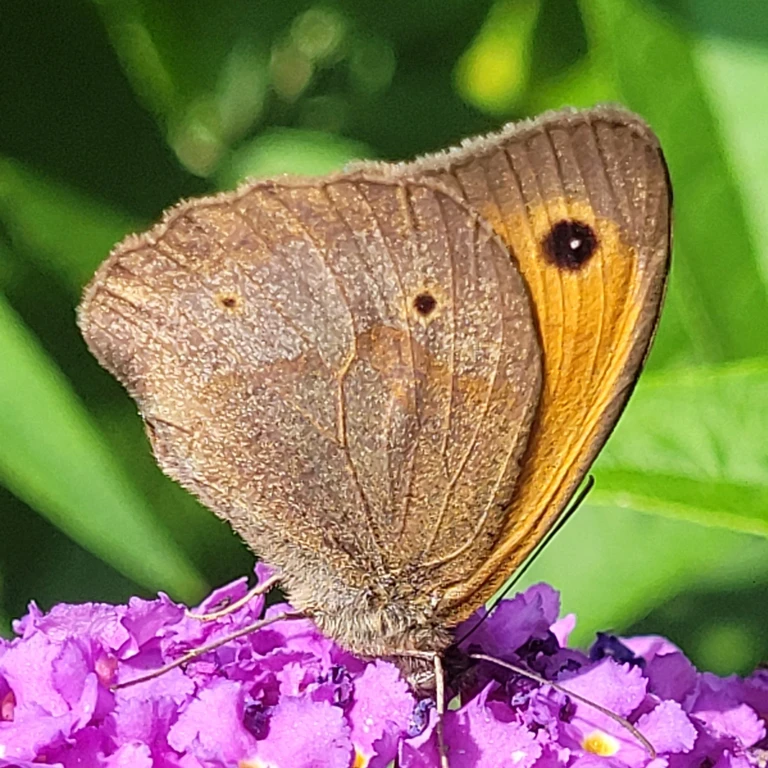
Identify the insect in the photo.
Maniola jurtina
